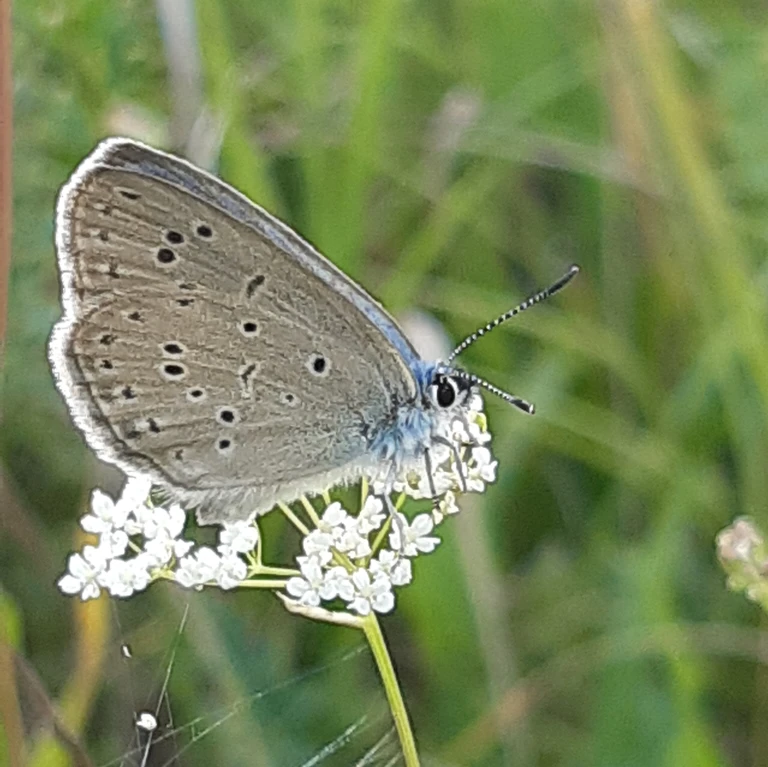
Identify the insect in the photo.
Phengaris alcon/rebeli
